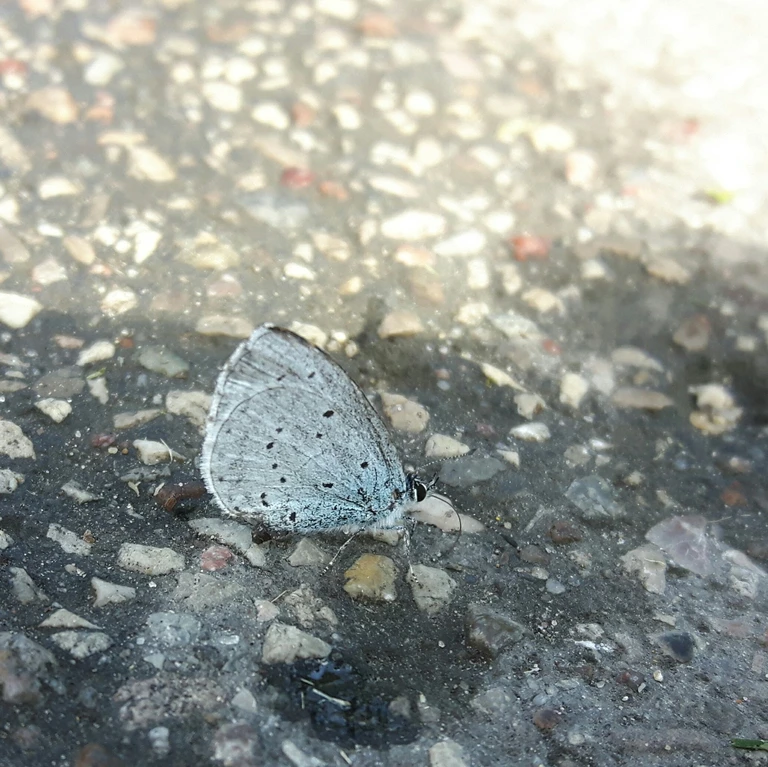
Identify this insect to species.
Celastrina argiolus
